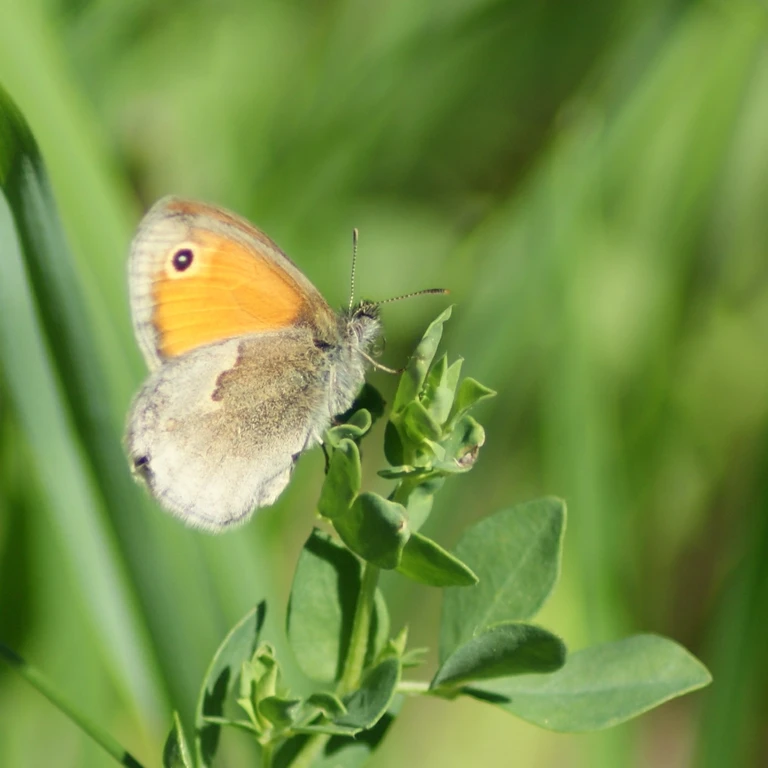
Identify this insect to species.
Coenonympha pamphilus
